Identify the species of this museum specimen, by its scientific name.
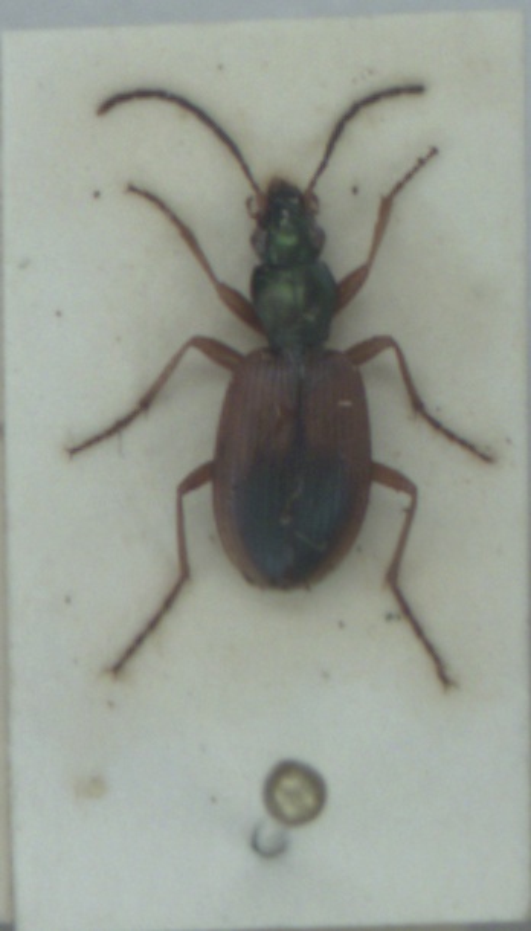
Anchomenus dorsalis
